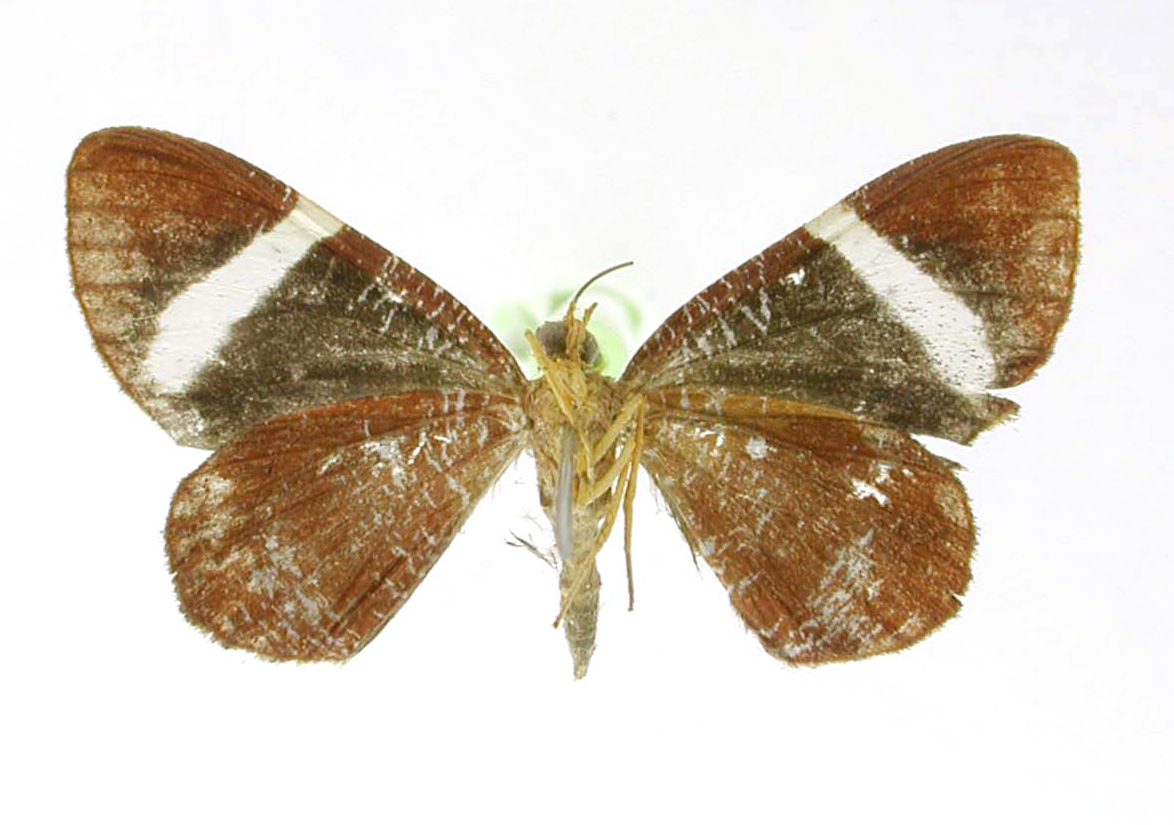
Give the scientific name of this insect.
Heterusia jamaicensis
